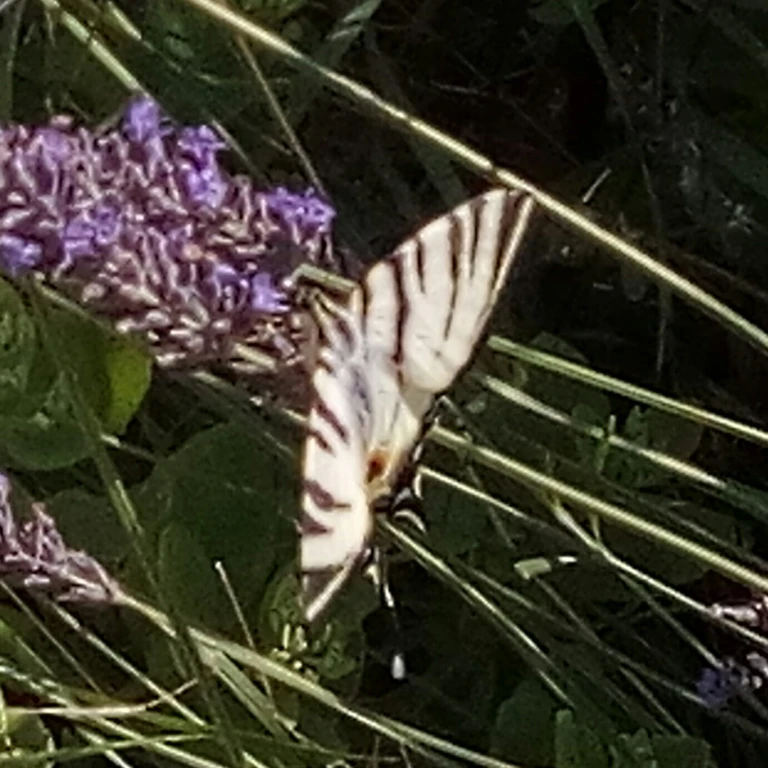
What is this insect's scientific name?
Iphiclides podalirius
